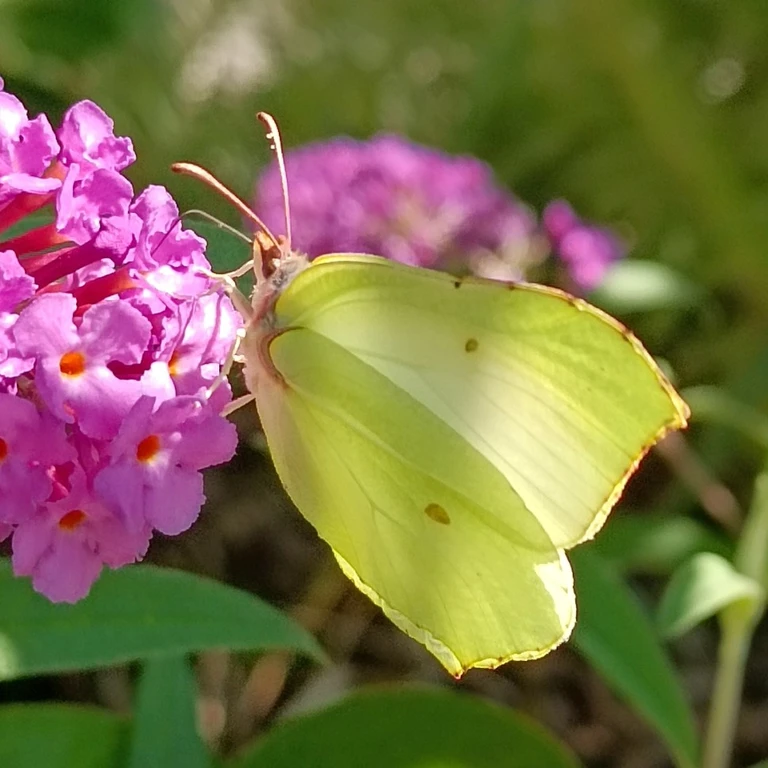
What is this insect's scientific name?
Gonepteryx rhamni
